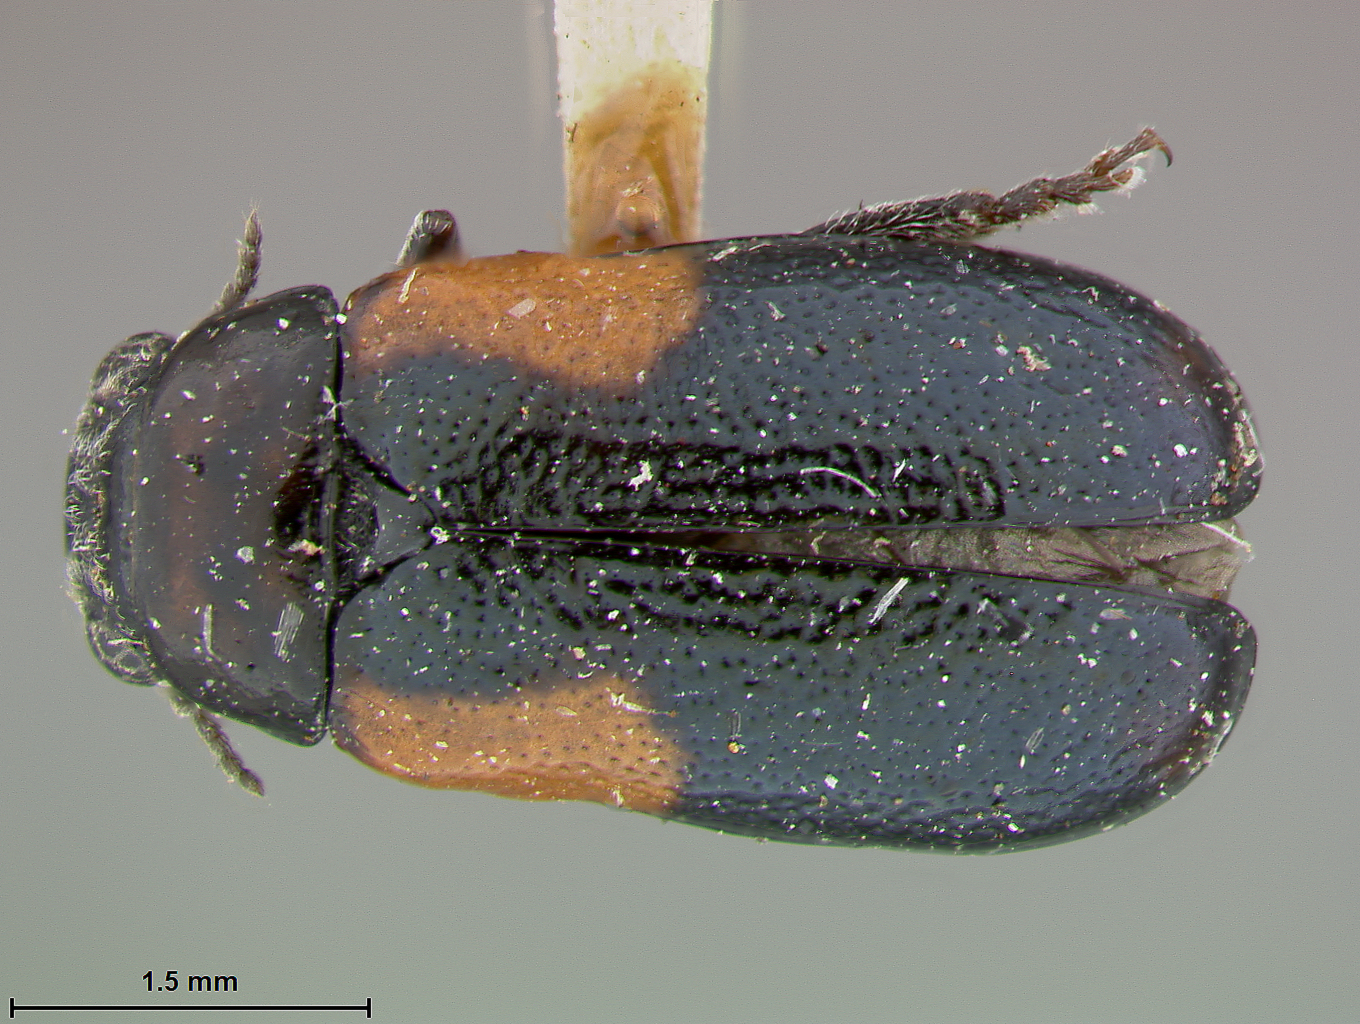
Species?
Anomoea arizonica
